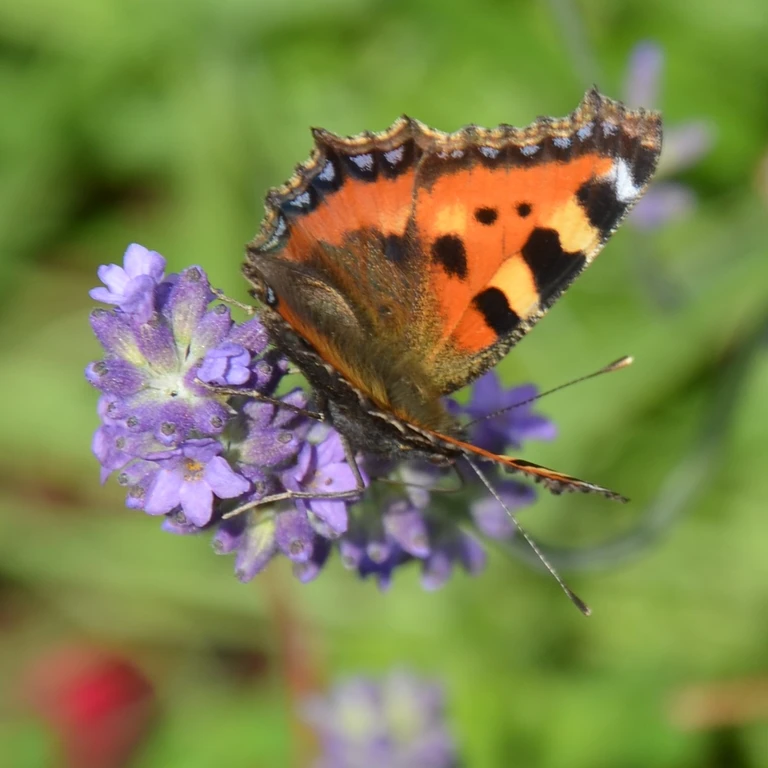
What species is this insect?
Aglais urticae
